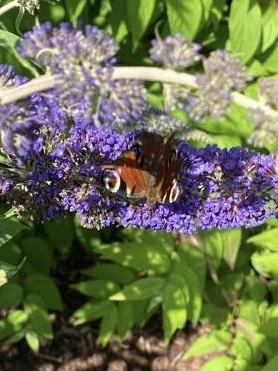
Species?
Aglais io
